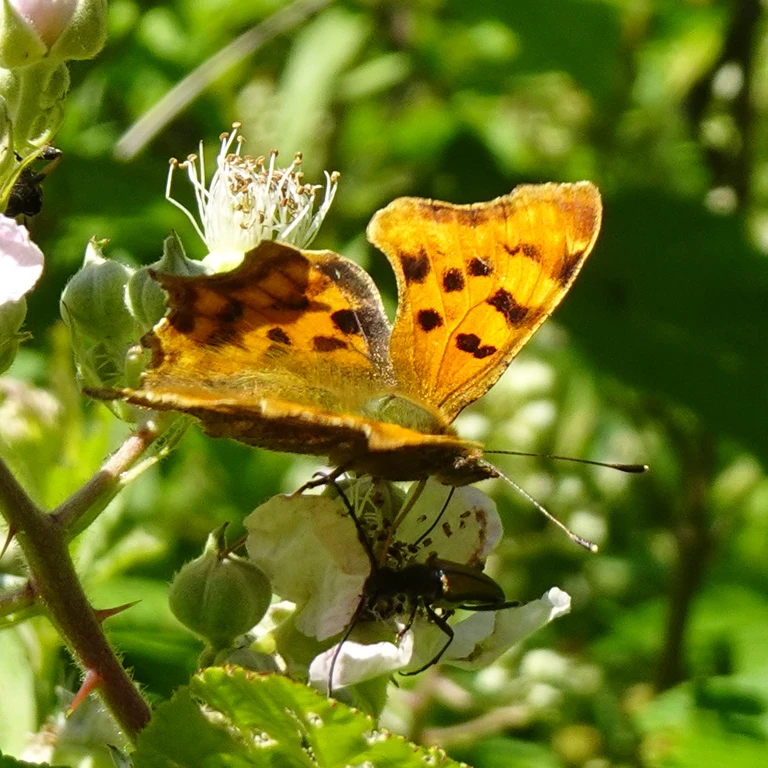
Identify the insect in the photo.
Polygonia c-album
